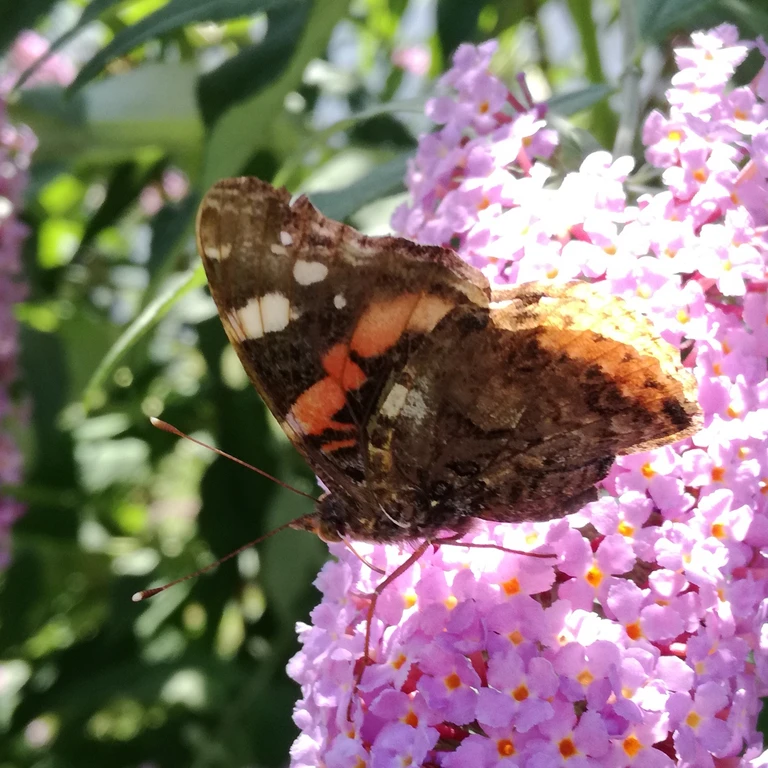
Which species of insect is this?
Vanessa atalanta
